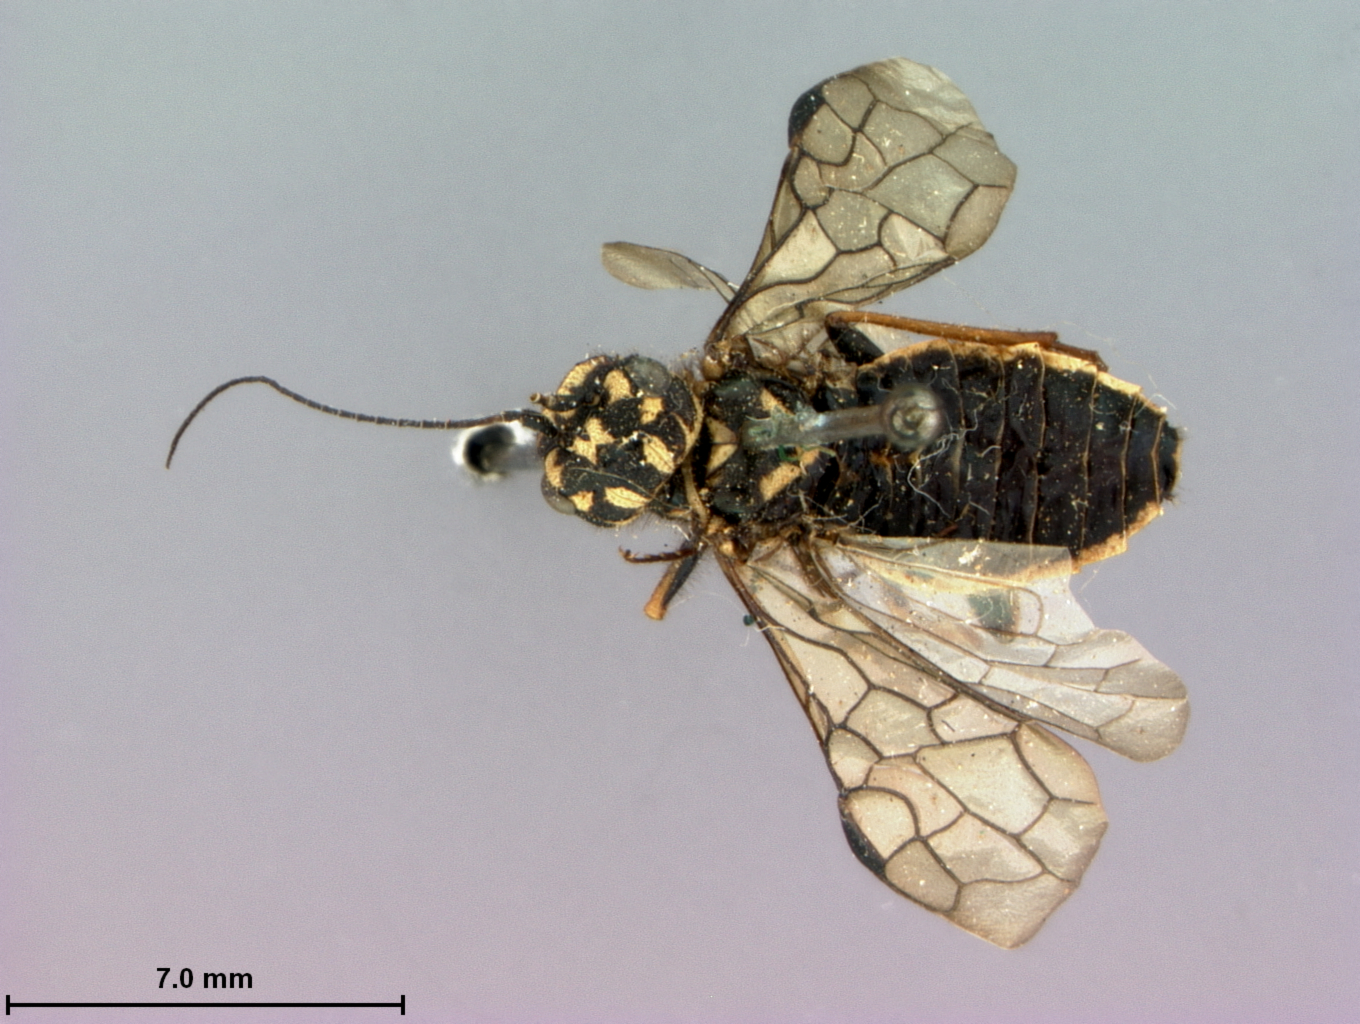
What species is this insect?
Itycorsia kincaidi
